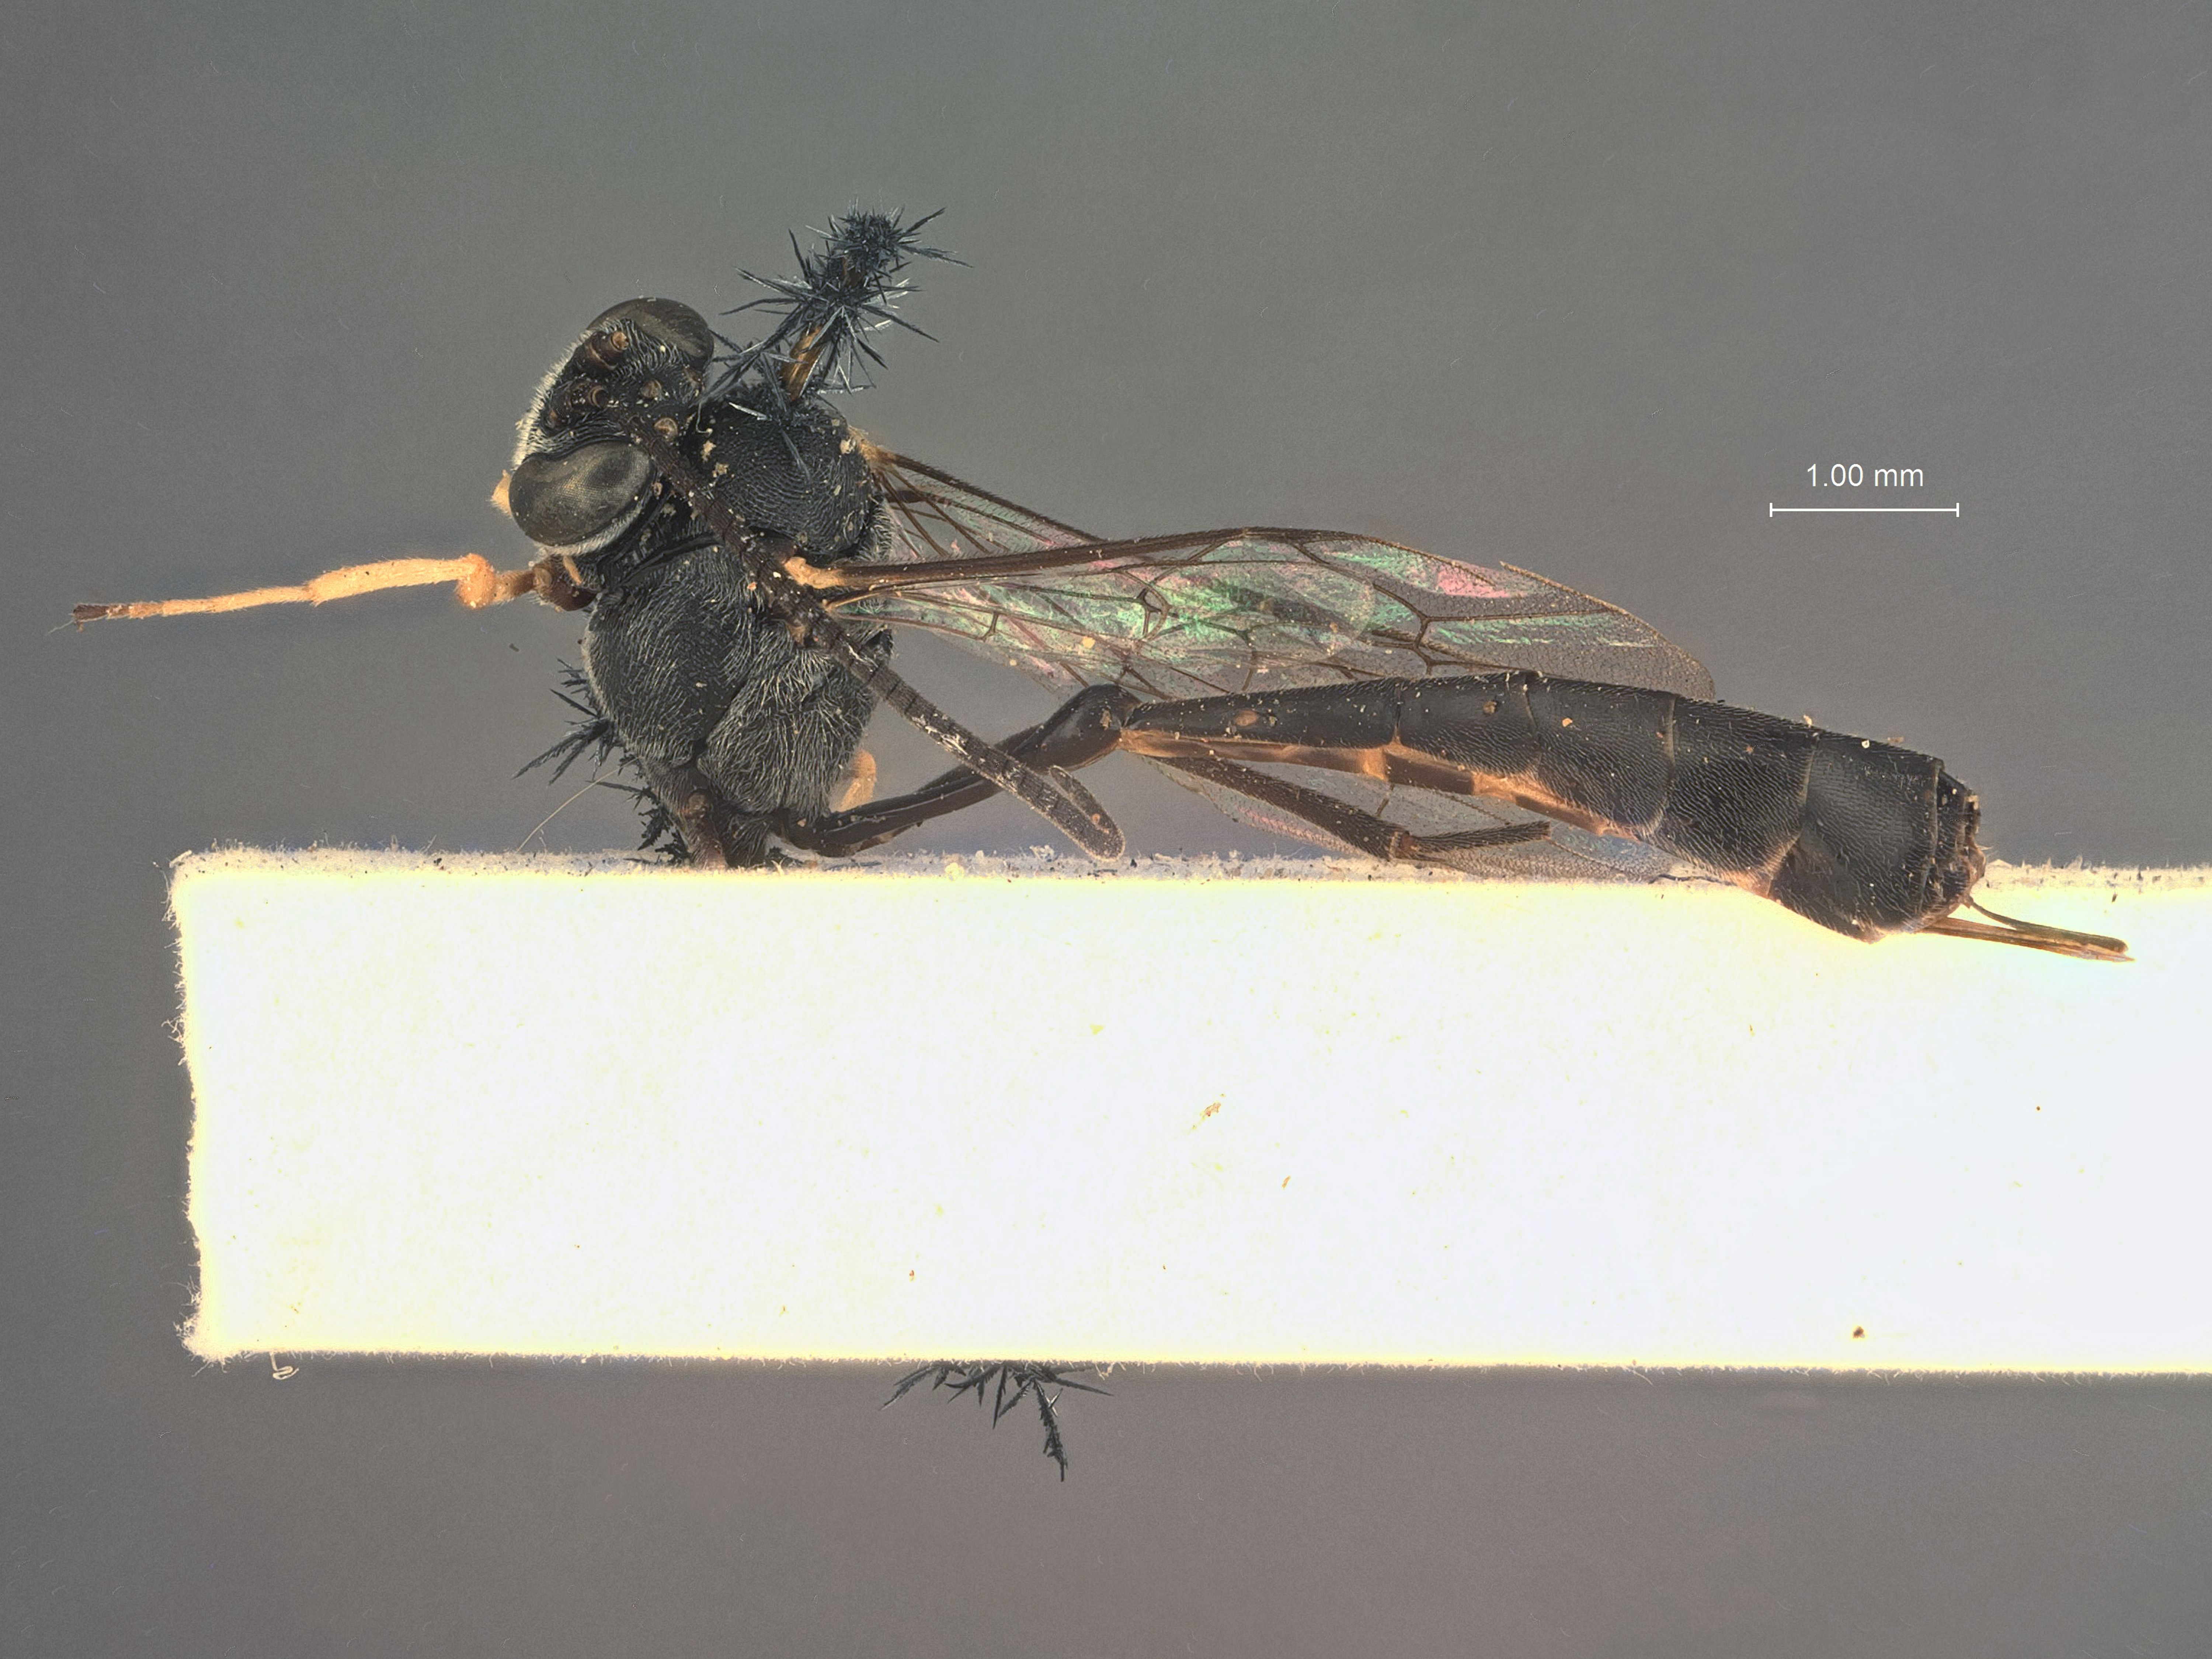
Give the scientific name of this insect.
Charops ganges
